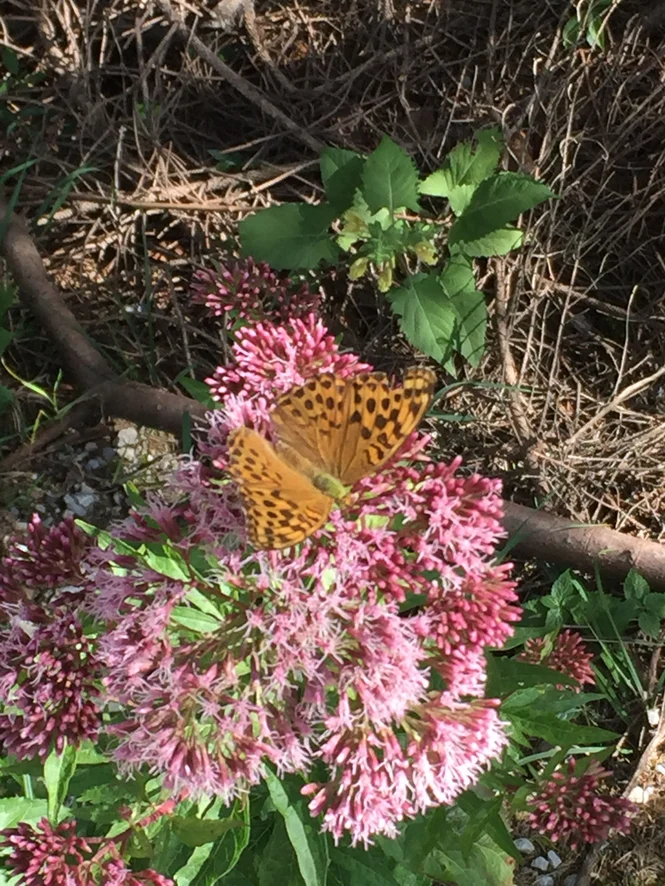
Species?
Argynnis paphia
